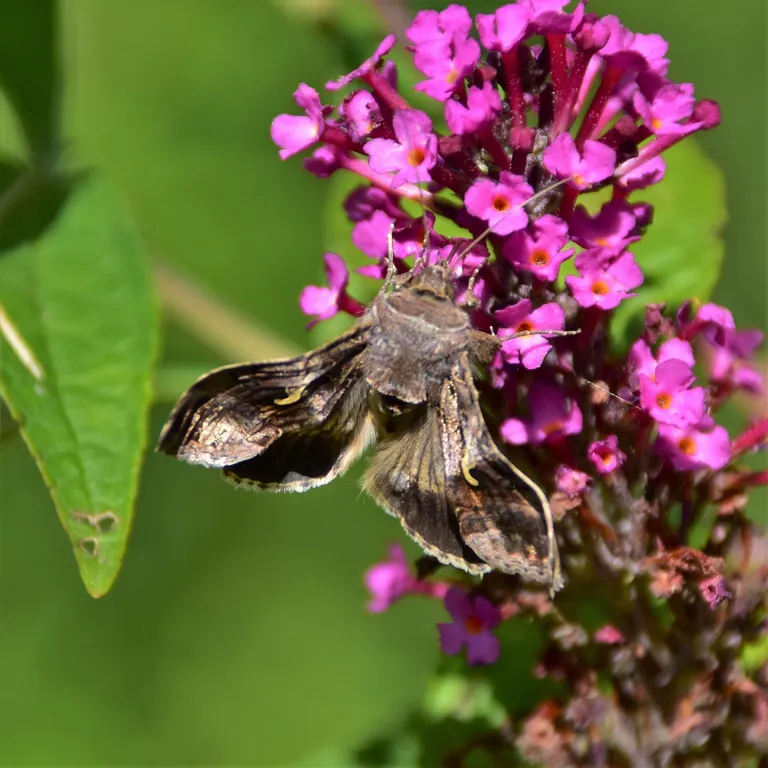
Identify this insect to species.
Autographa gamma
